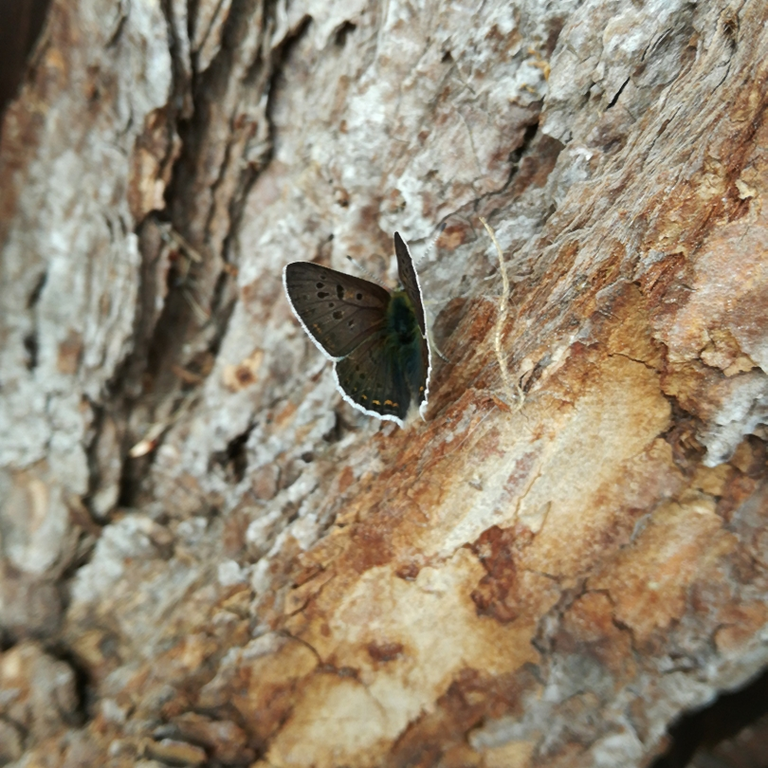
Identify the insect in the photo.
Lycaena tityrus (also Loweia tityrus)
